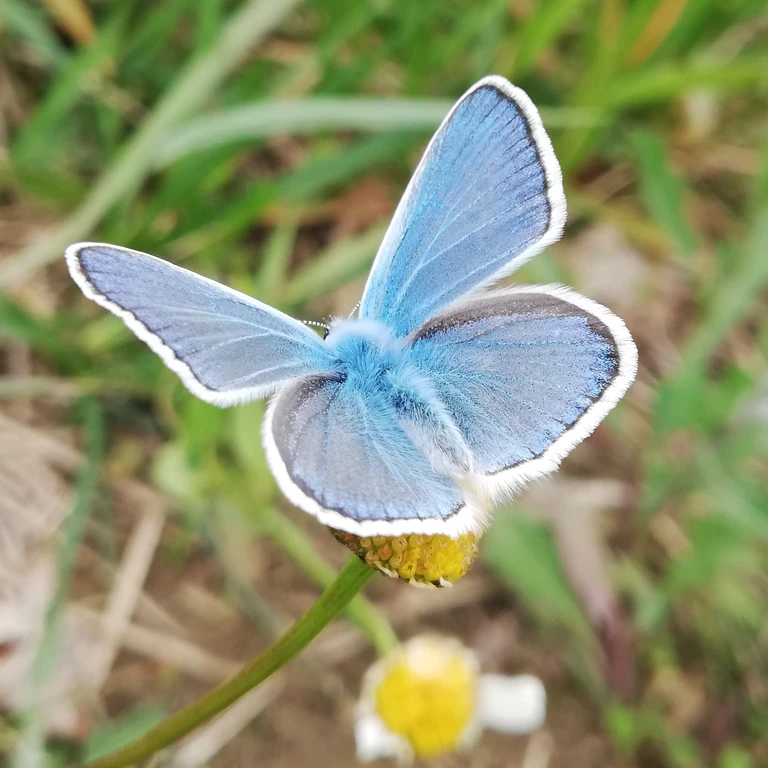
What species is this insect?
Polyommatus dorylas
